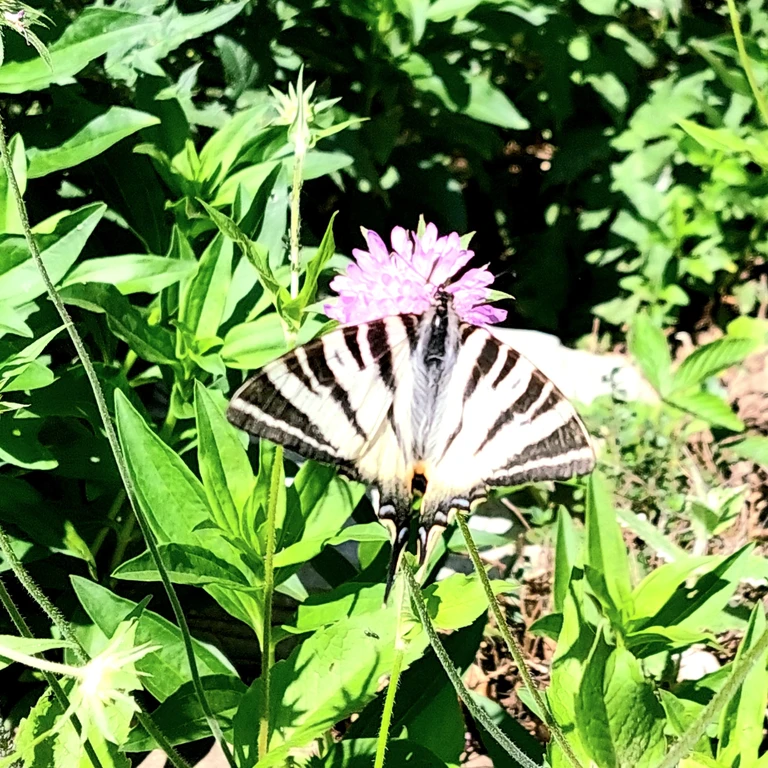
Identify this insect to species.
Iphiclides podalirius
